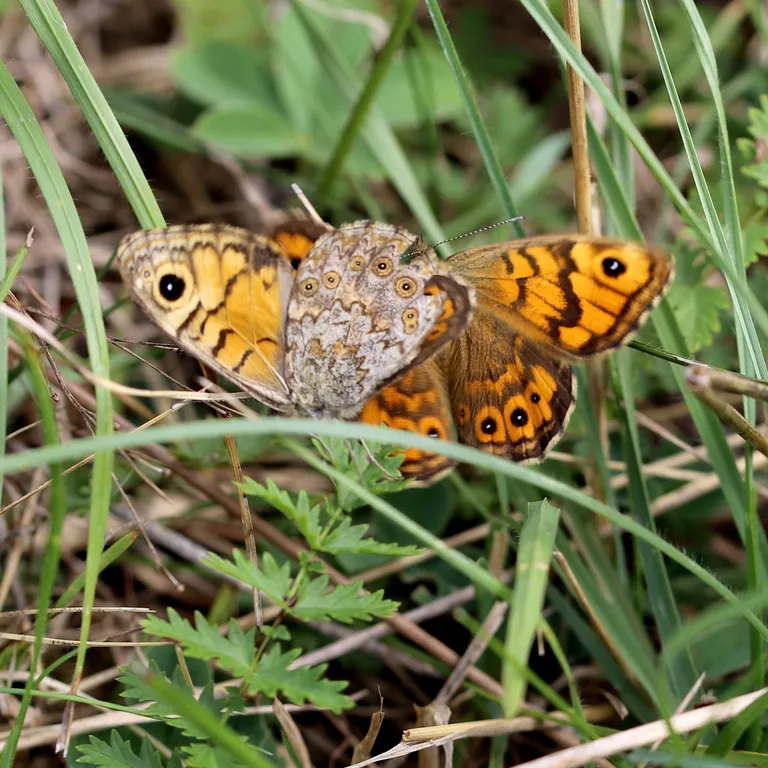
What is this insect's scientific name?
Lasiommata megera (also Pararge megera)
